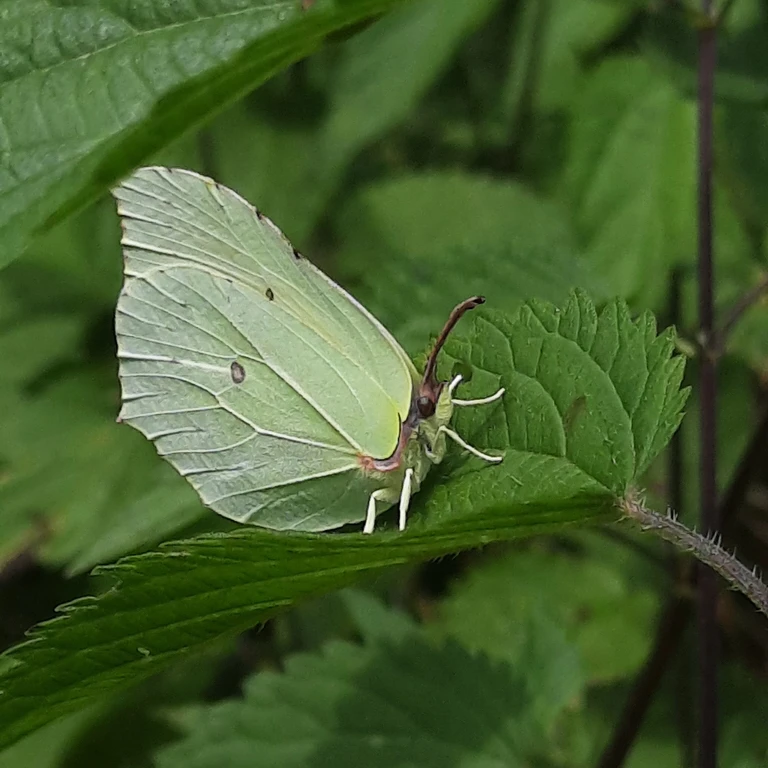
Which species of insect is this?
Gonepteryx rhamni
